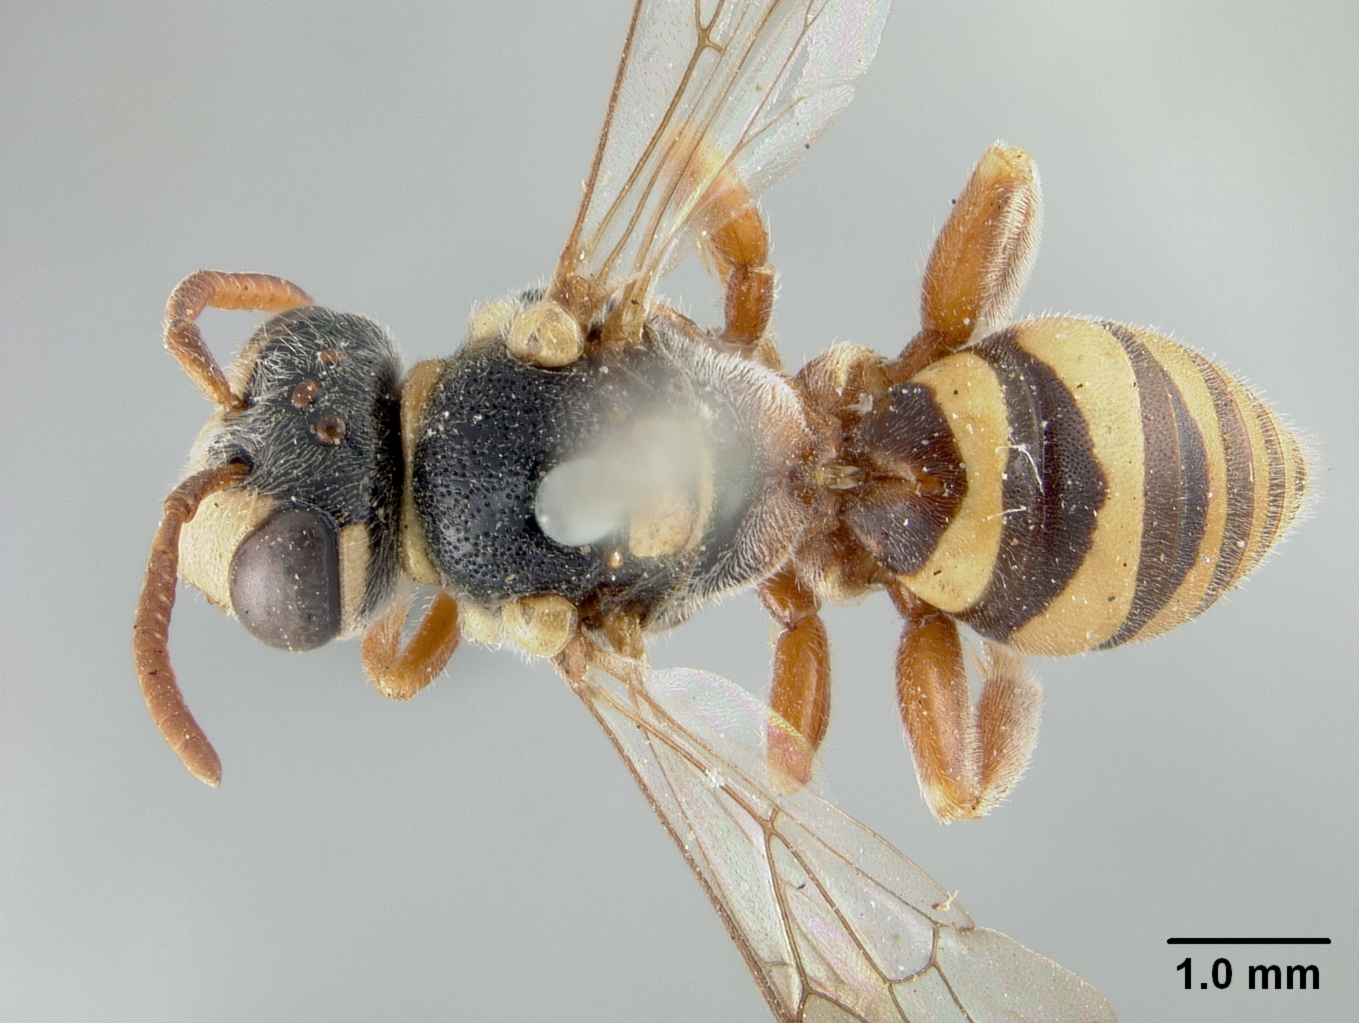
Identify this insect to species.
Nomada garciana
